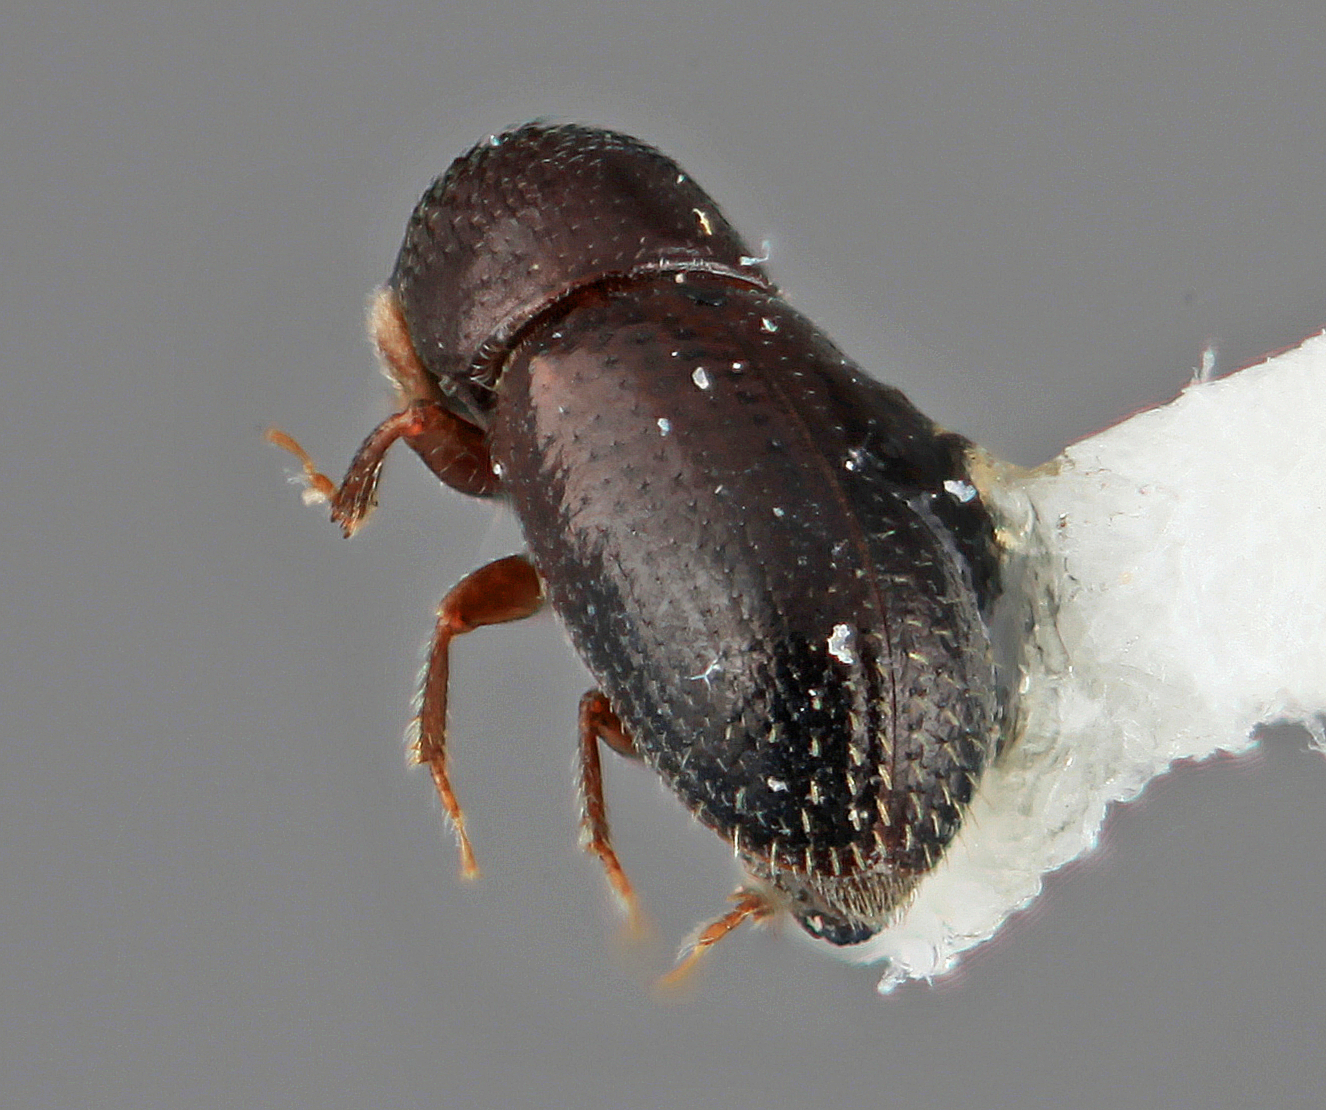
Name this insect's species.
Araptus parvolus
